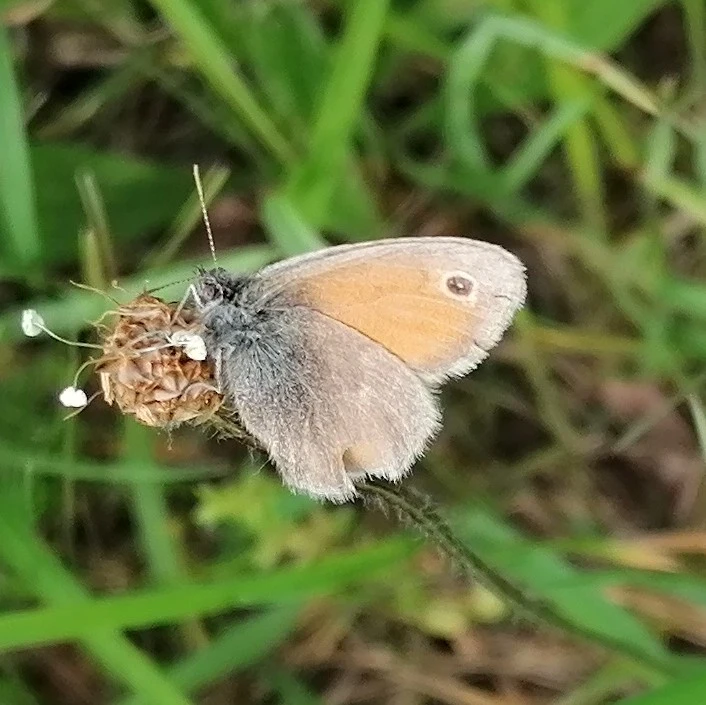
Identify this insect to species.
Coenonympha pamphilus
